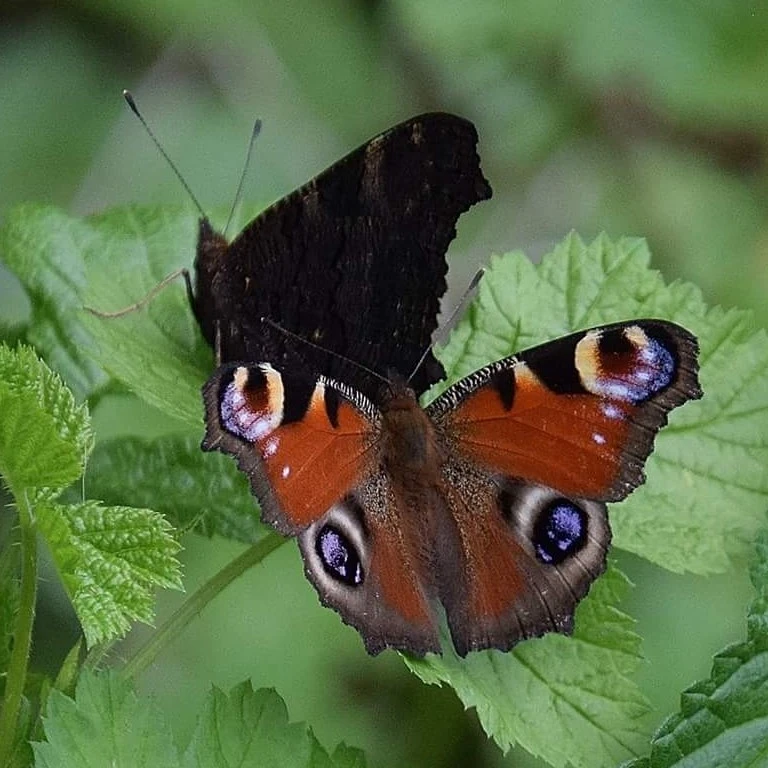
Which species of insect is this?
Aglais io
